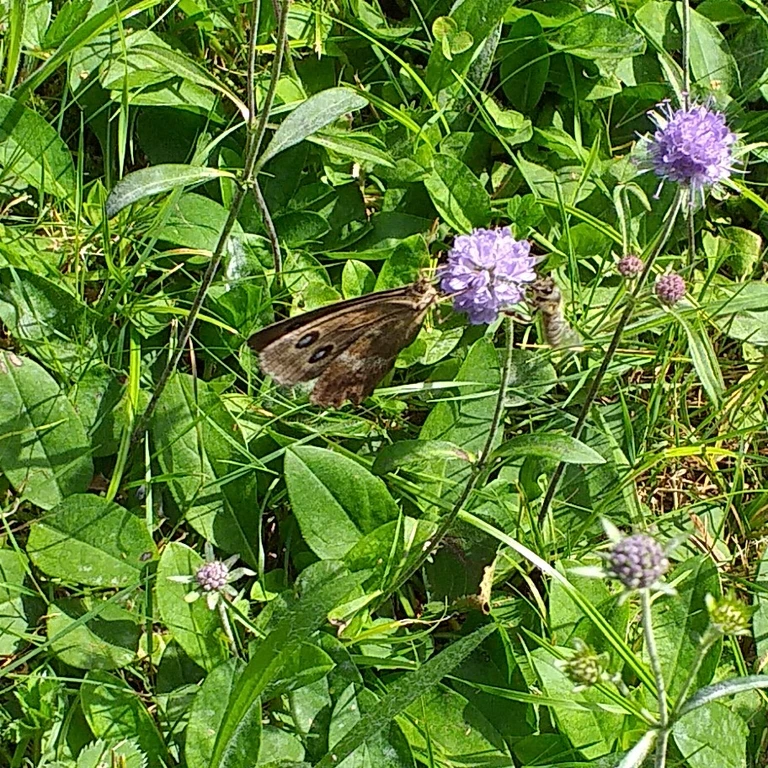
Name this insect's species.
Minois dryas
